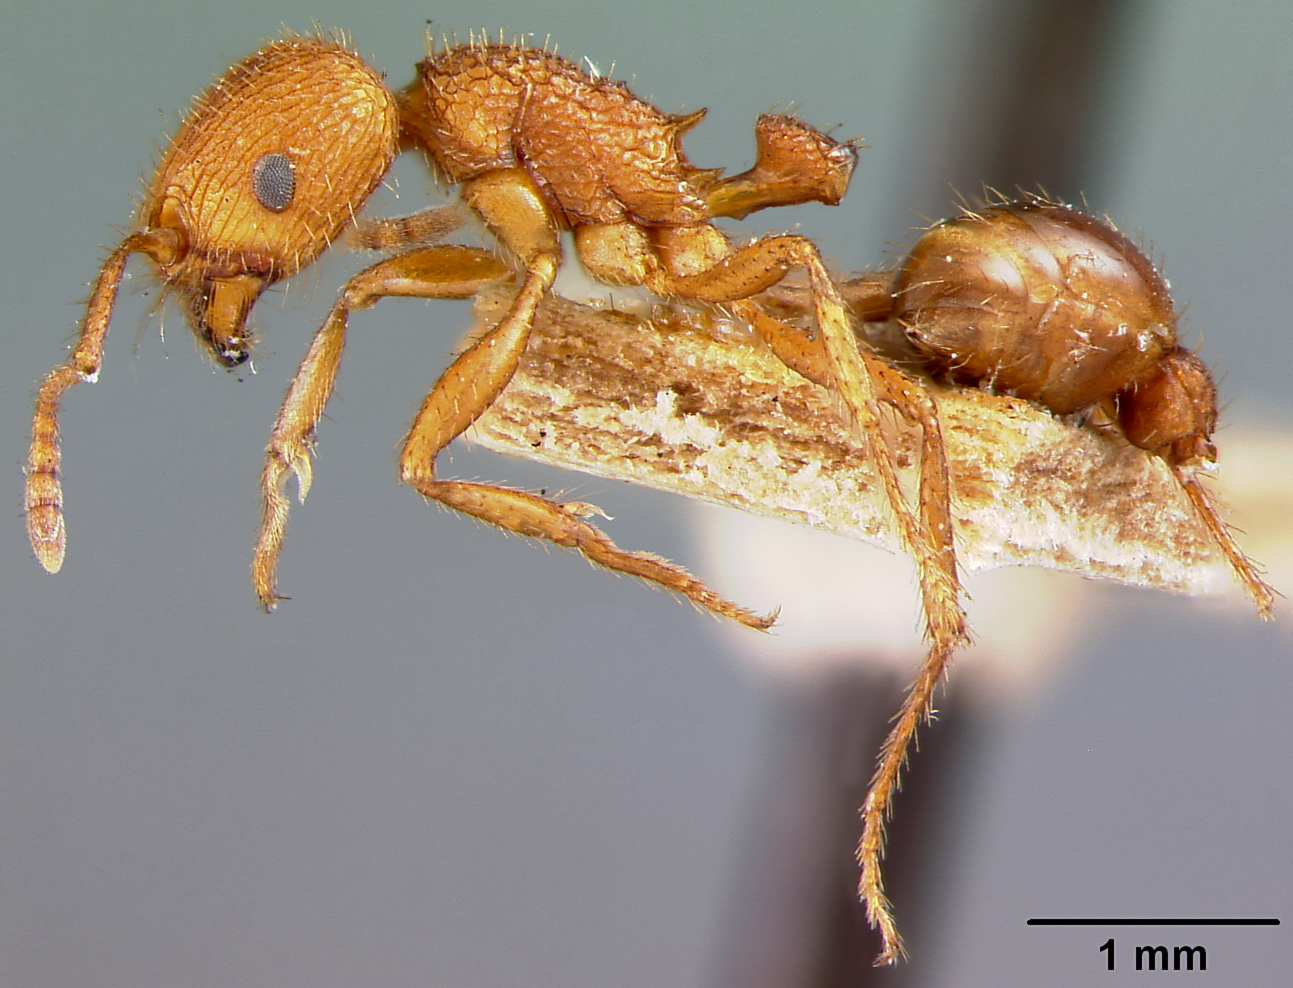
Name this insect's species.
Pogonomyrmex naegelii
